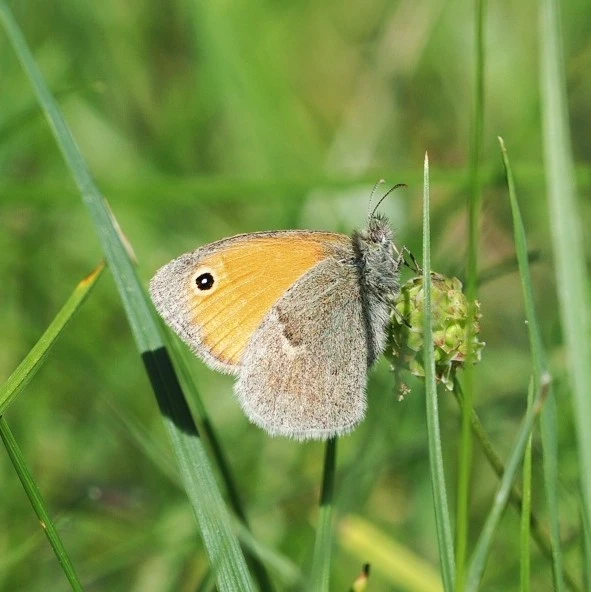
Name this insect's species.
Coenonympha pamphilus
